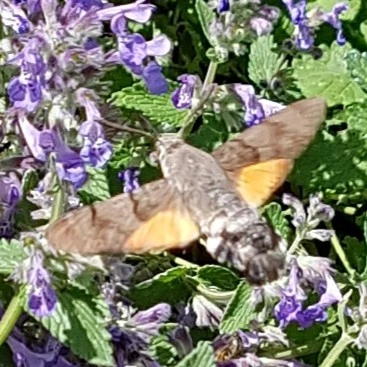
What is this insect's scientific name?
Macroglossum stellatarum
